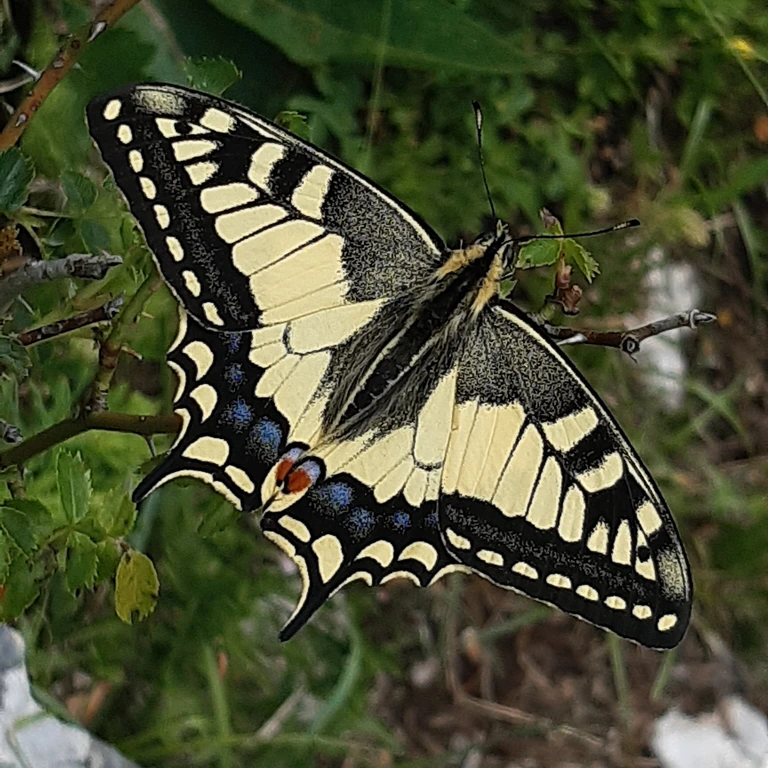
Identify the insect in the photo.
Papilio machaon
